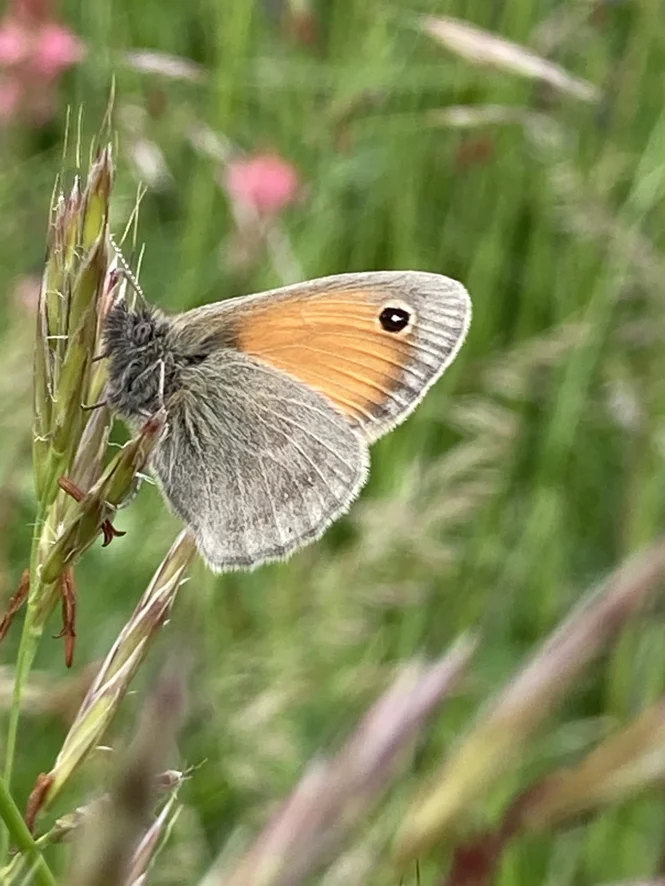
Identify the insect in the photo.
Coenonympha pamphilus
